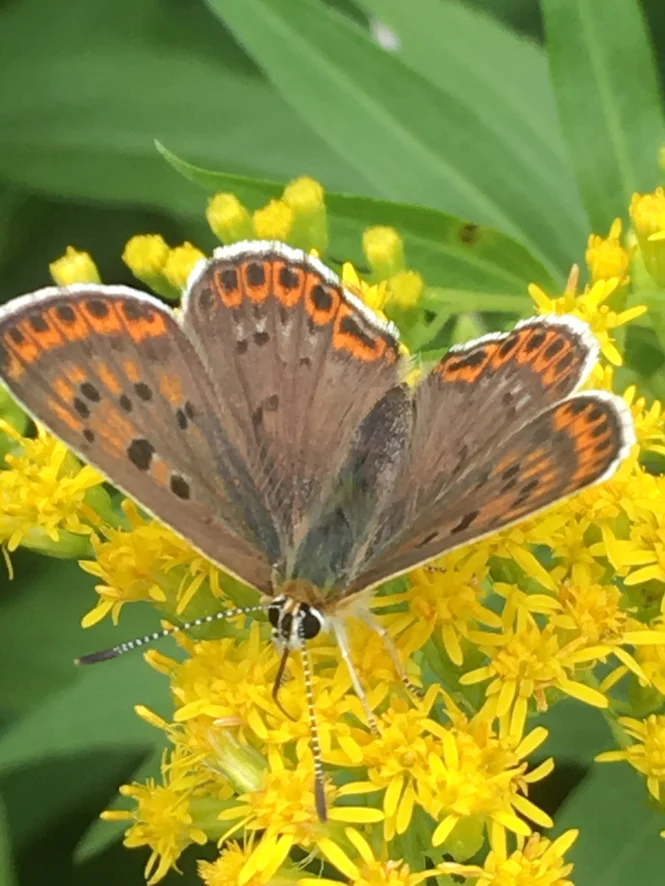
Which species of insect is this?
Lycaena tityrus (also Loweia tityrus)
